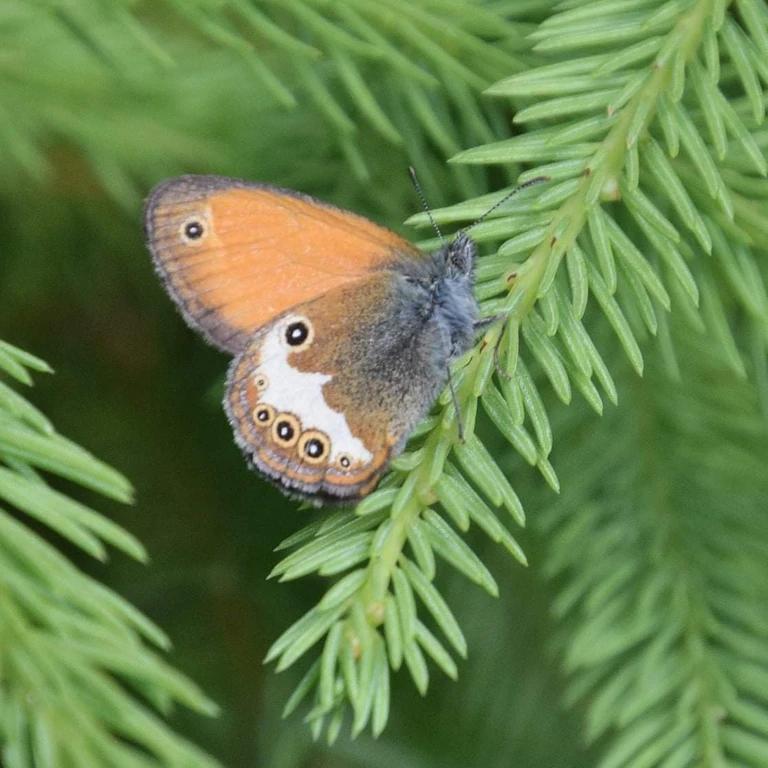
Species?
Coenonympha arcania
